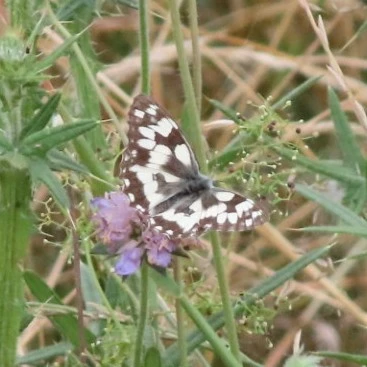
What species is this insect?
Melanargia galathea
